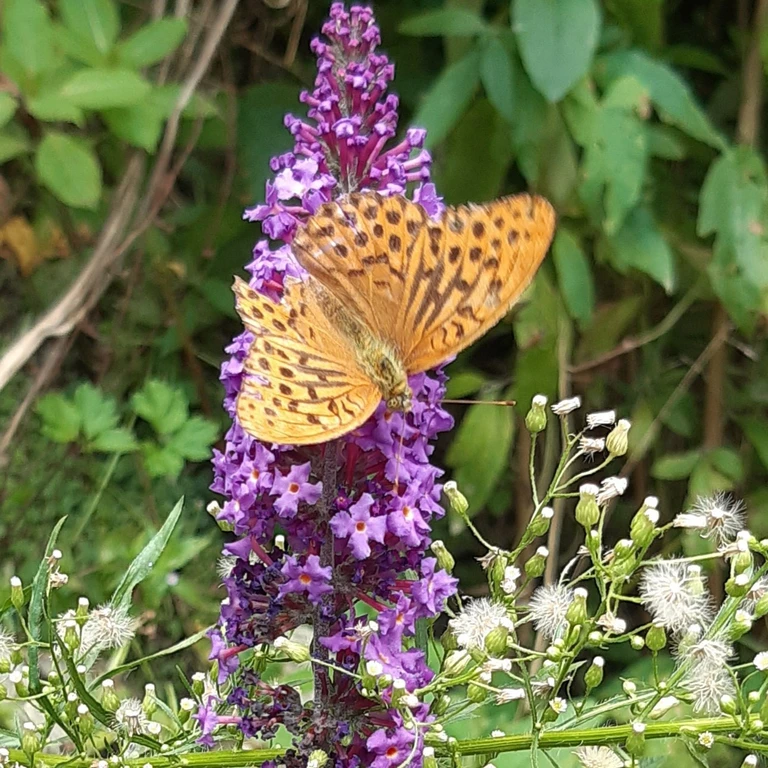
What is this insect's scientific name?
Argynnis paphia
